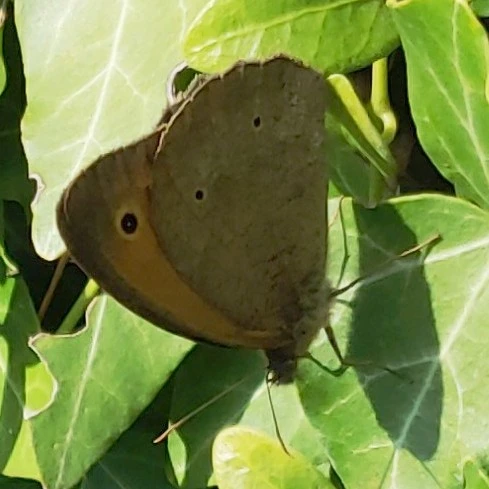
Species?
Maniola jurtina
